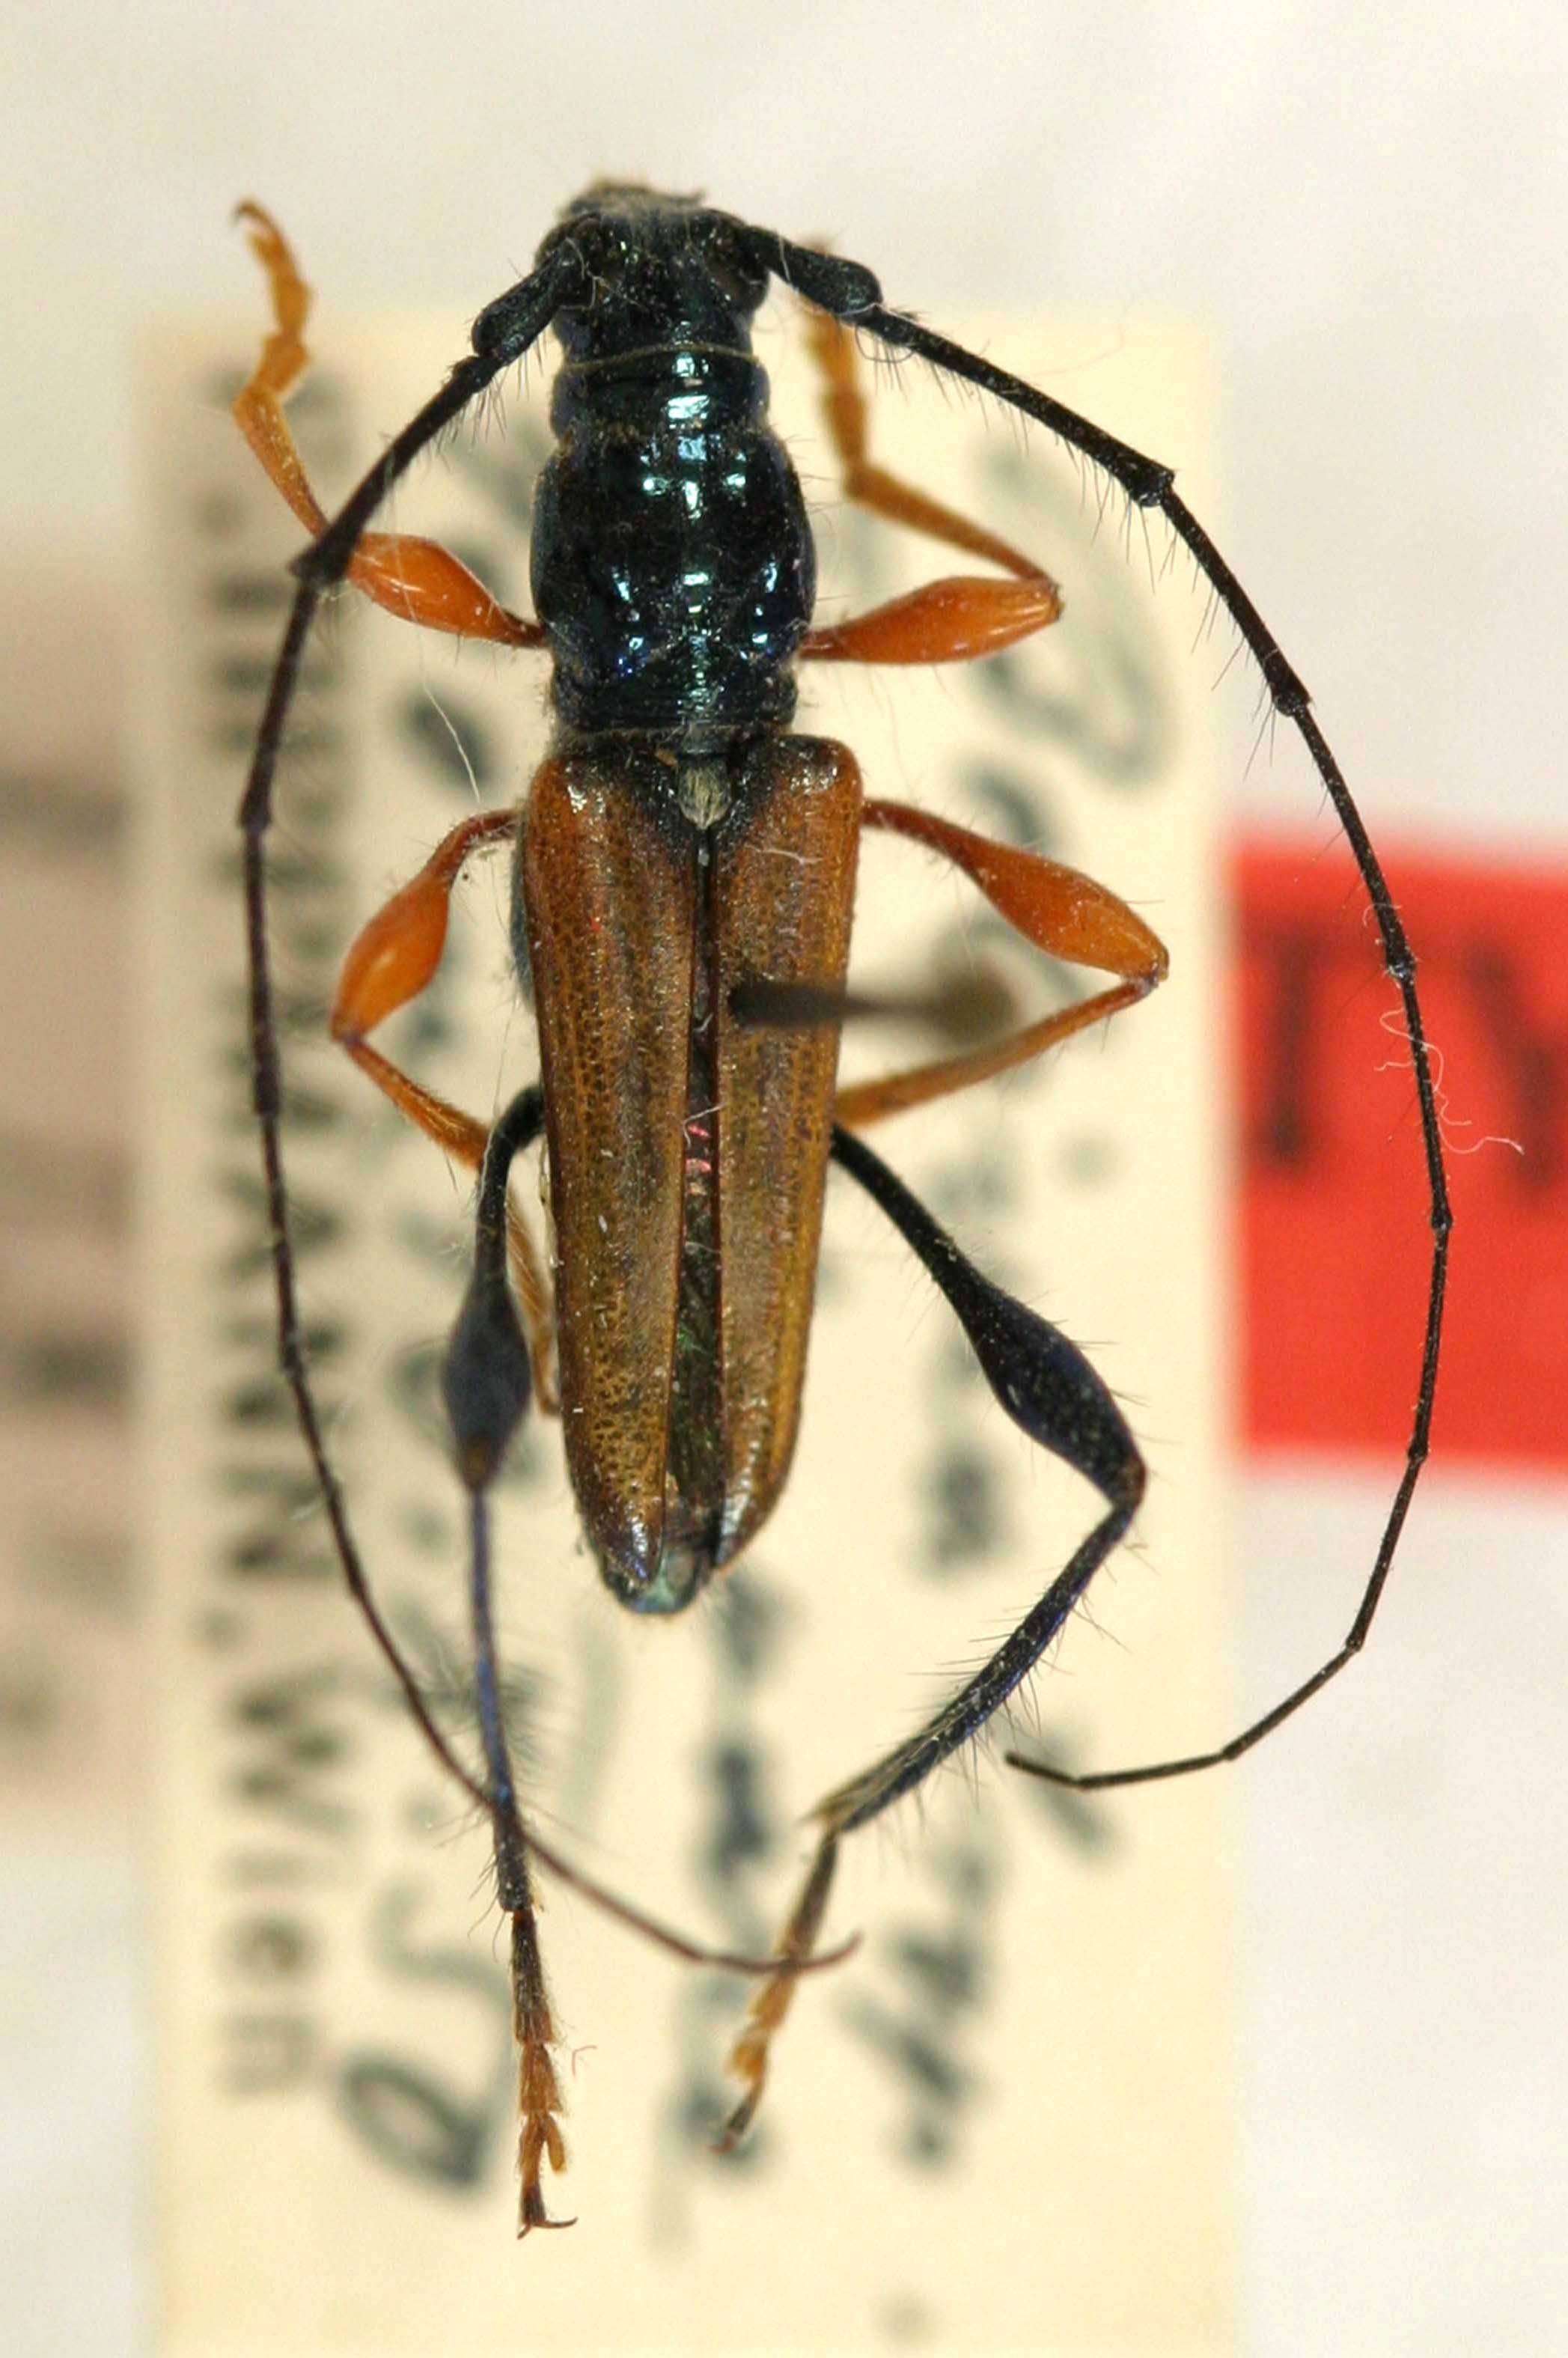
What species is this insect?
Closteropus herteli
